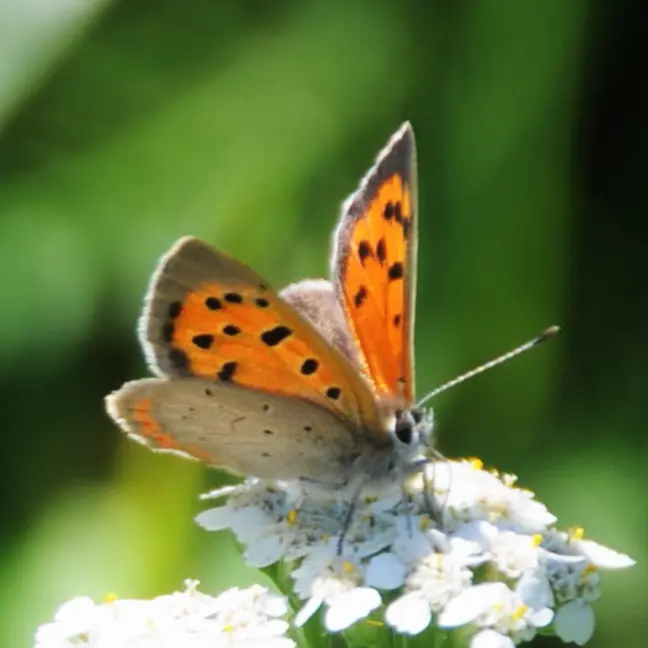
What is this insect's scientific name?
Lycaena phlaeas
